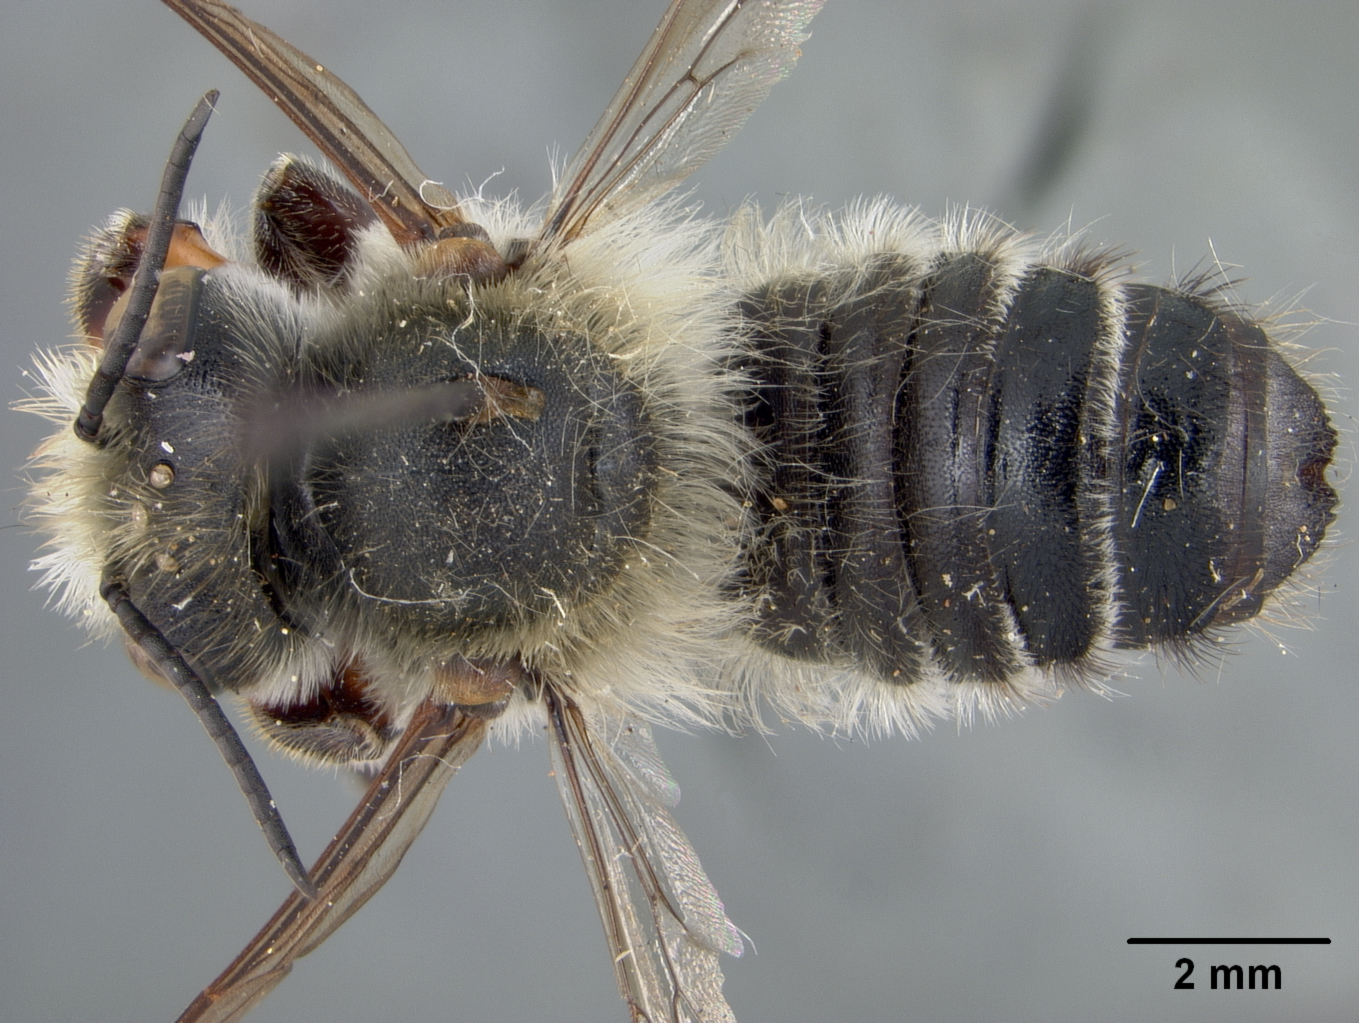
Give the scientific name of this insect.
Megachile willughbiella
